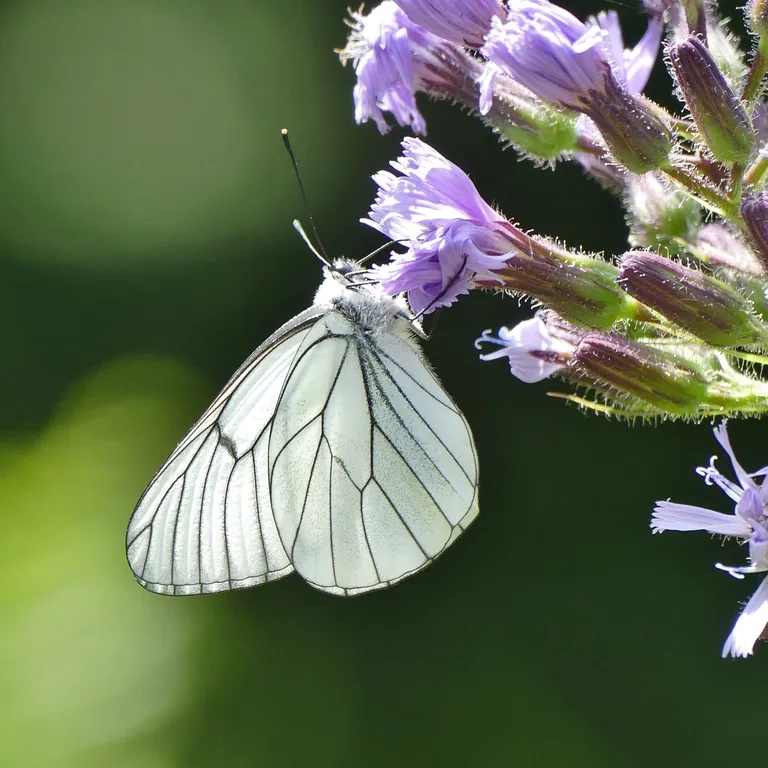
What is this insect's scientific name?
Aporia crataegi
